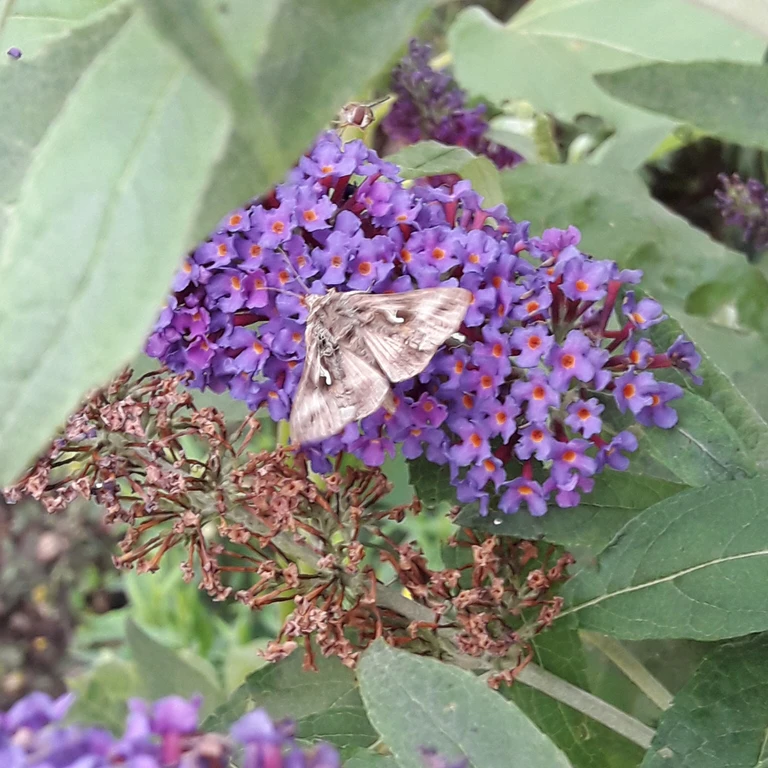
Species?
Autographa gamma
